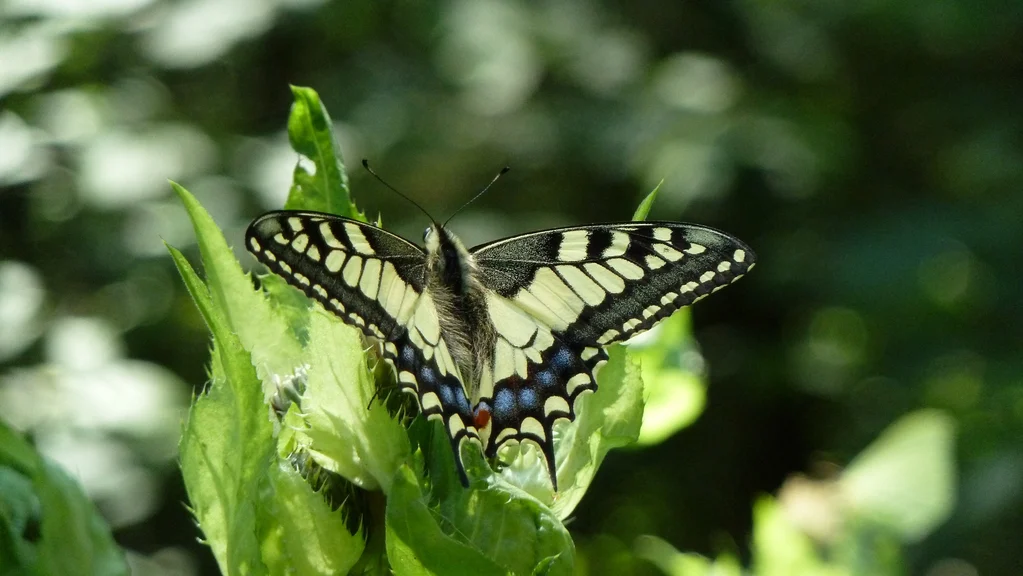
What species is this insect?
Papilio machaon
